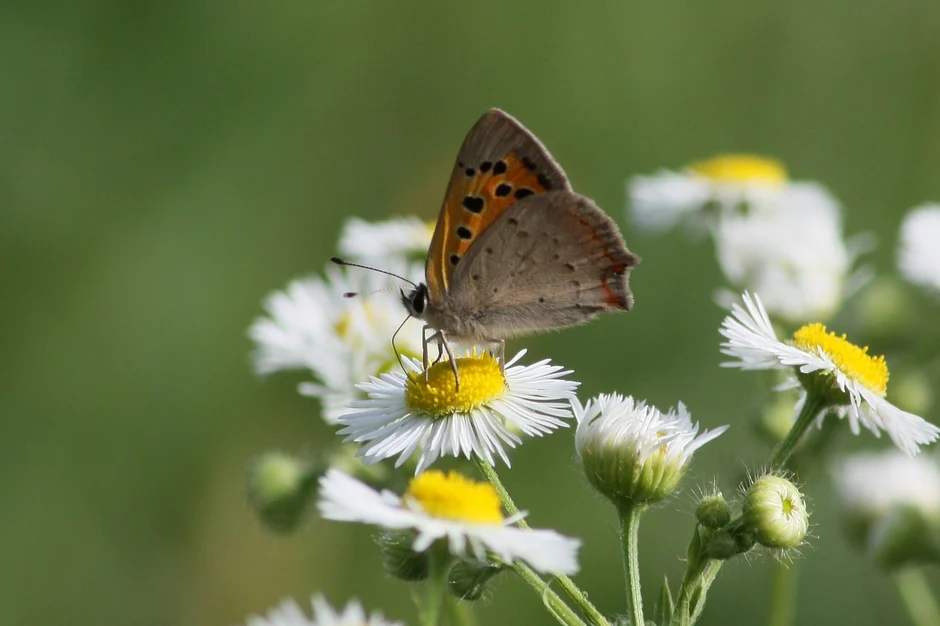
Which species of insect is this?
Lycaena phlaeas
